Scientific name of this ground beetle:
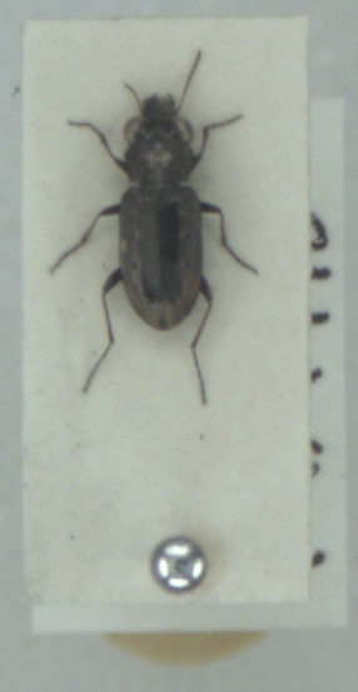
Notiophilus quadripunctatus
